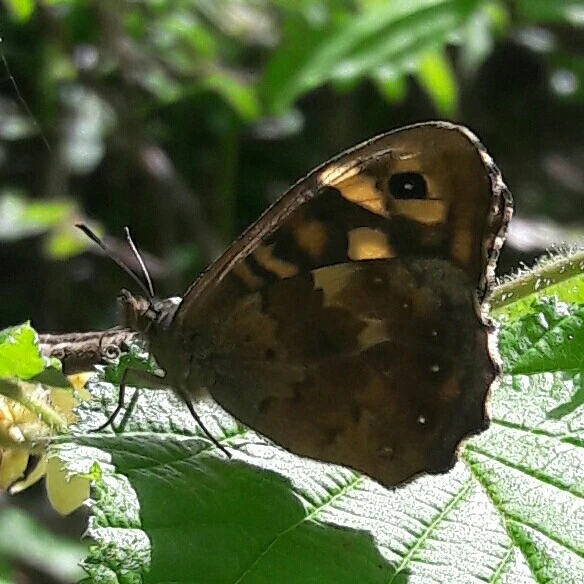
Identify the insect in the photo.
Pararge aegeria
